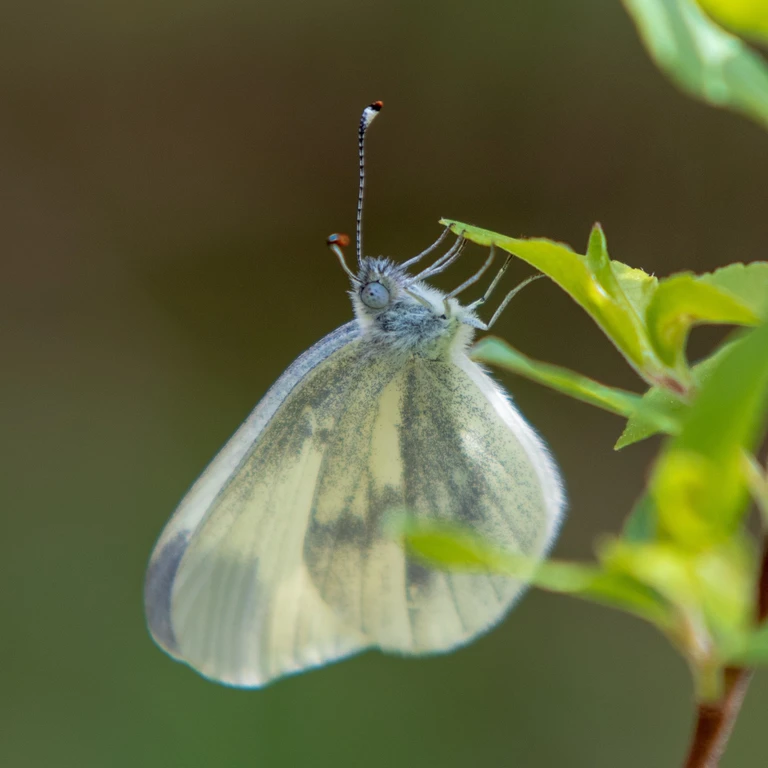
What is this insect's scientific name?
Leptidea sinapis/juvernica
